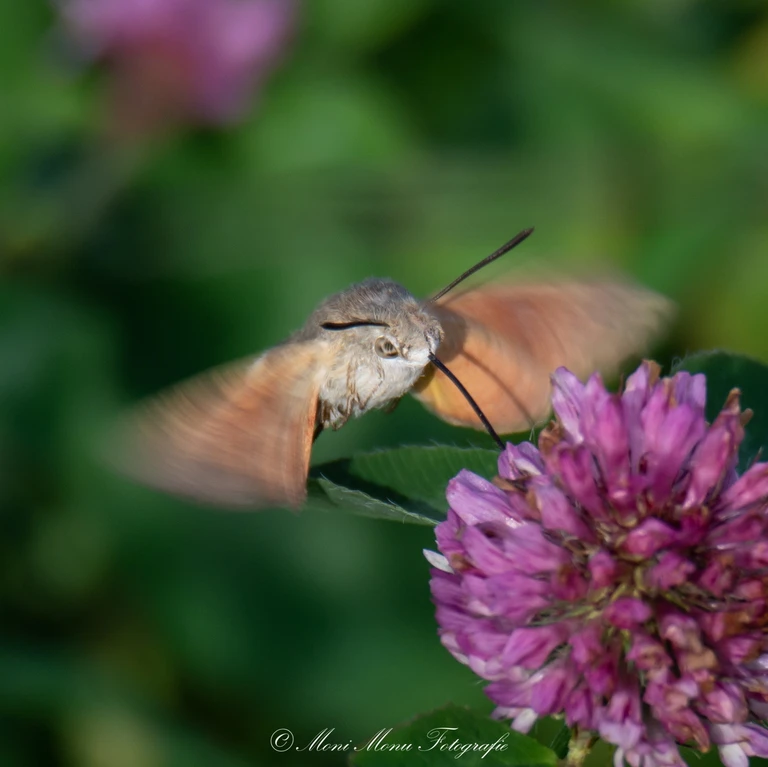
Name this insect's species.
Macroglossum stellatarum
